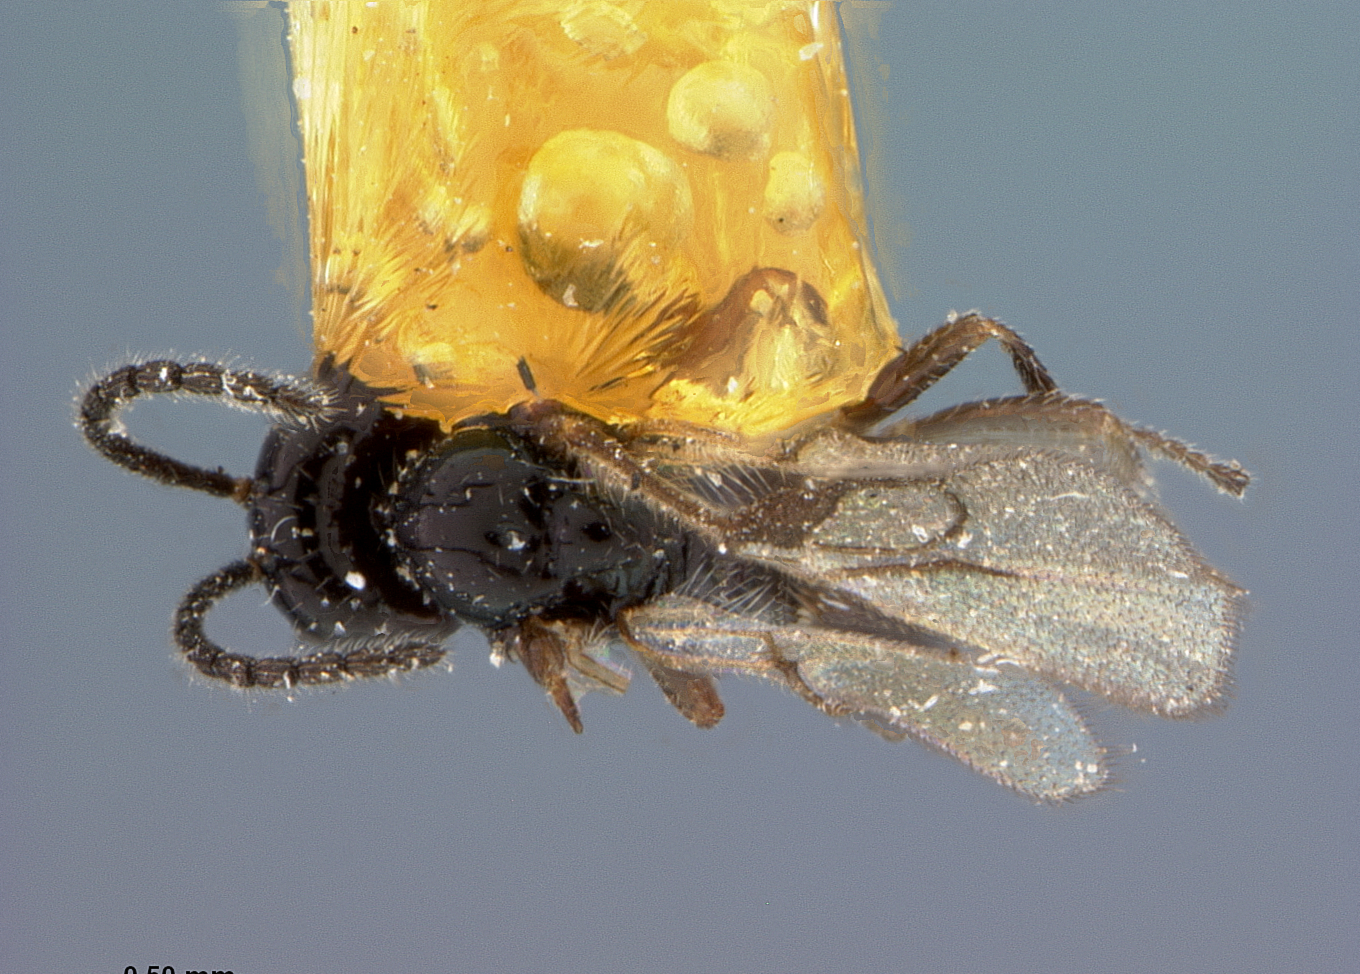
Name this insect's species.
Opius hollisterensis
